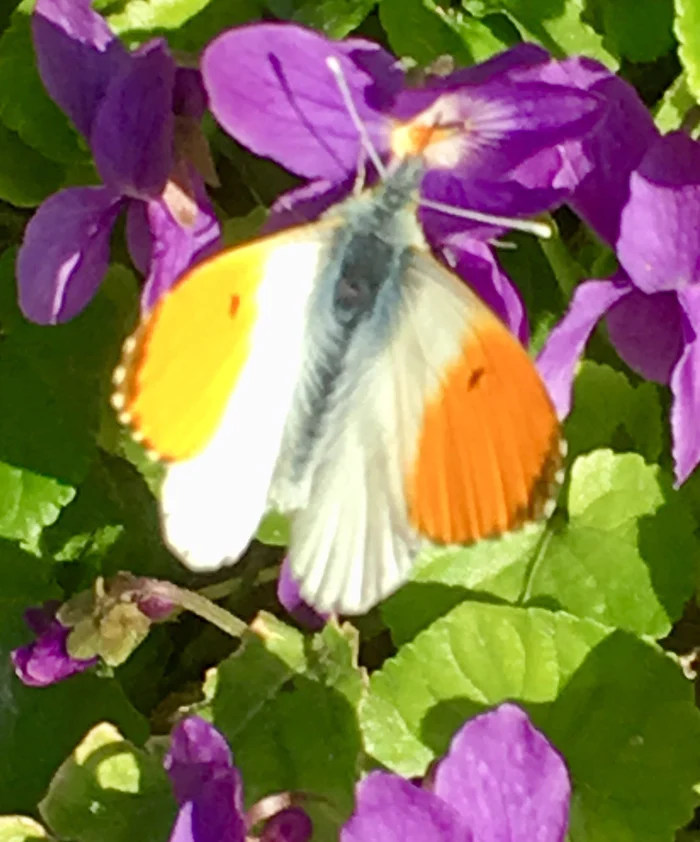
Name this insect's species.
Anthocharis cardamines
